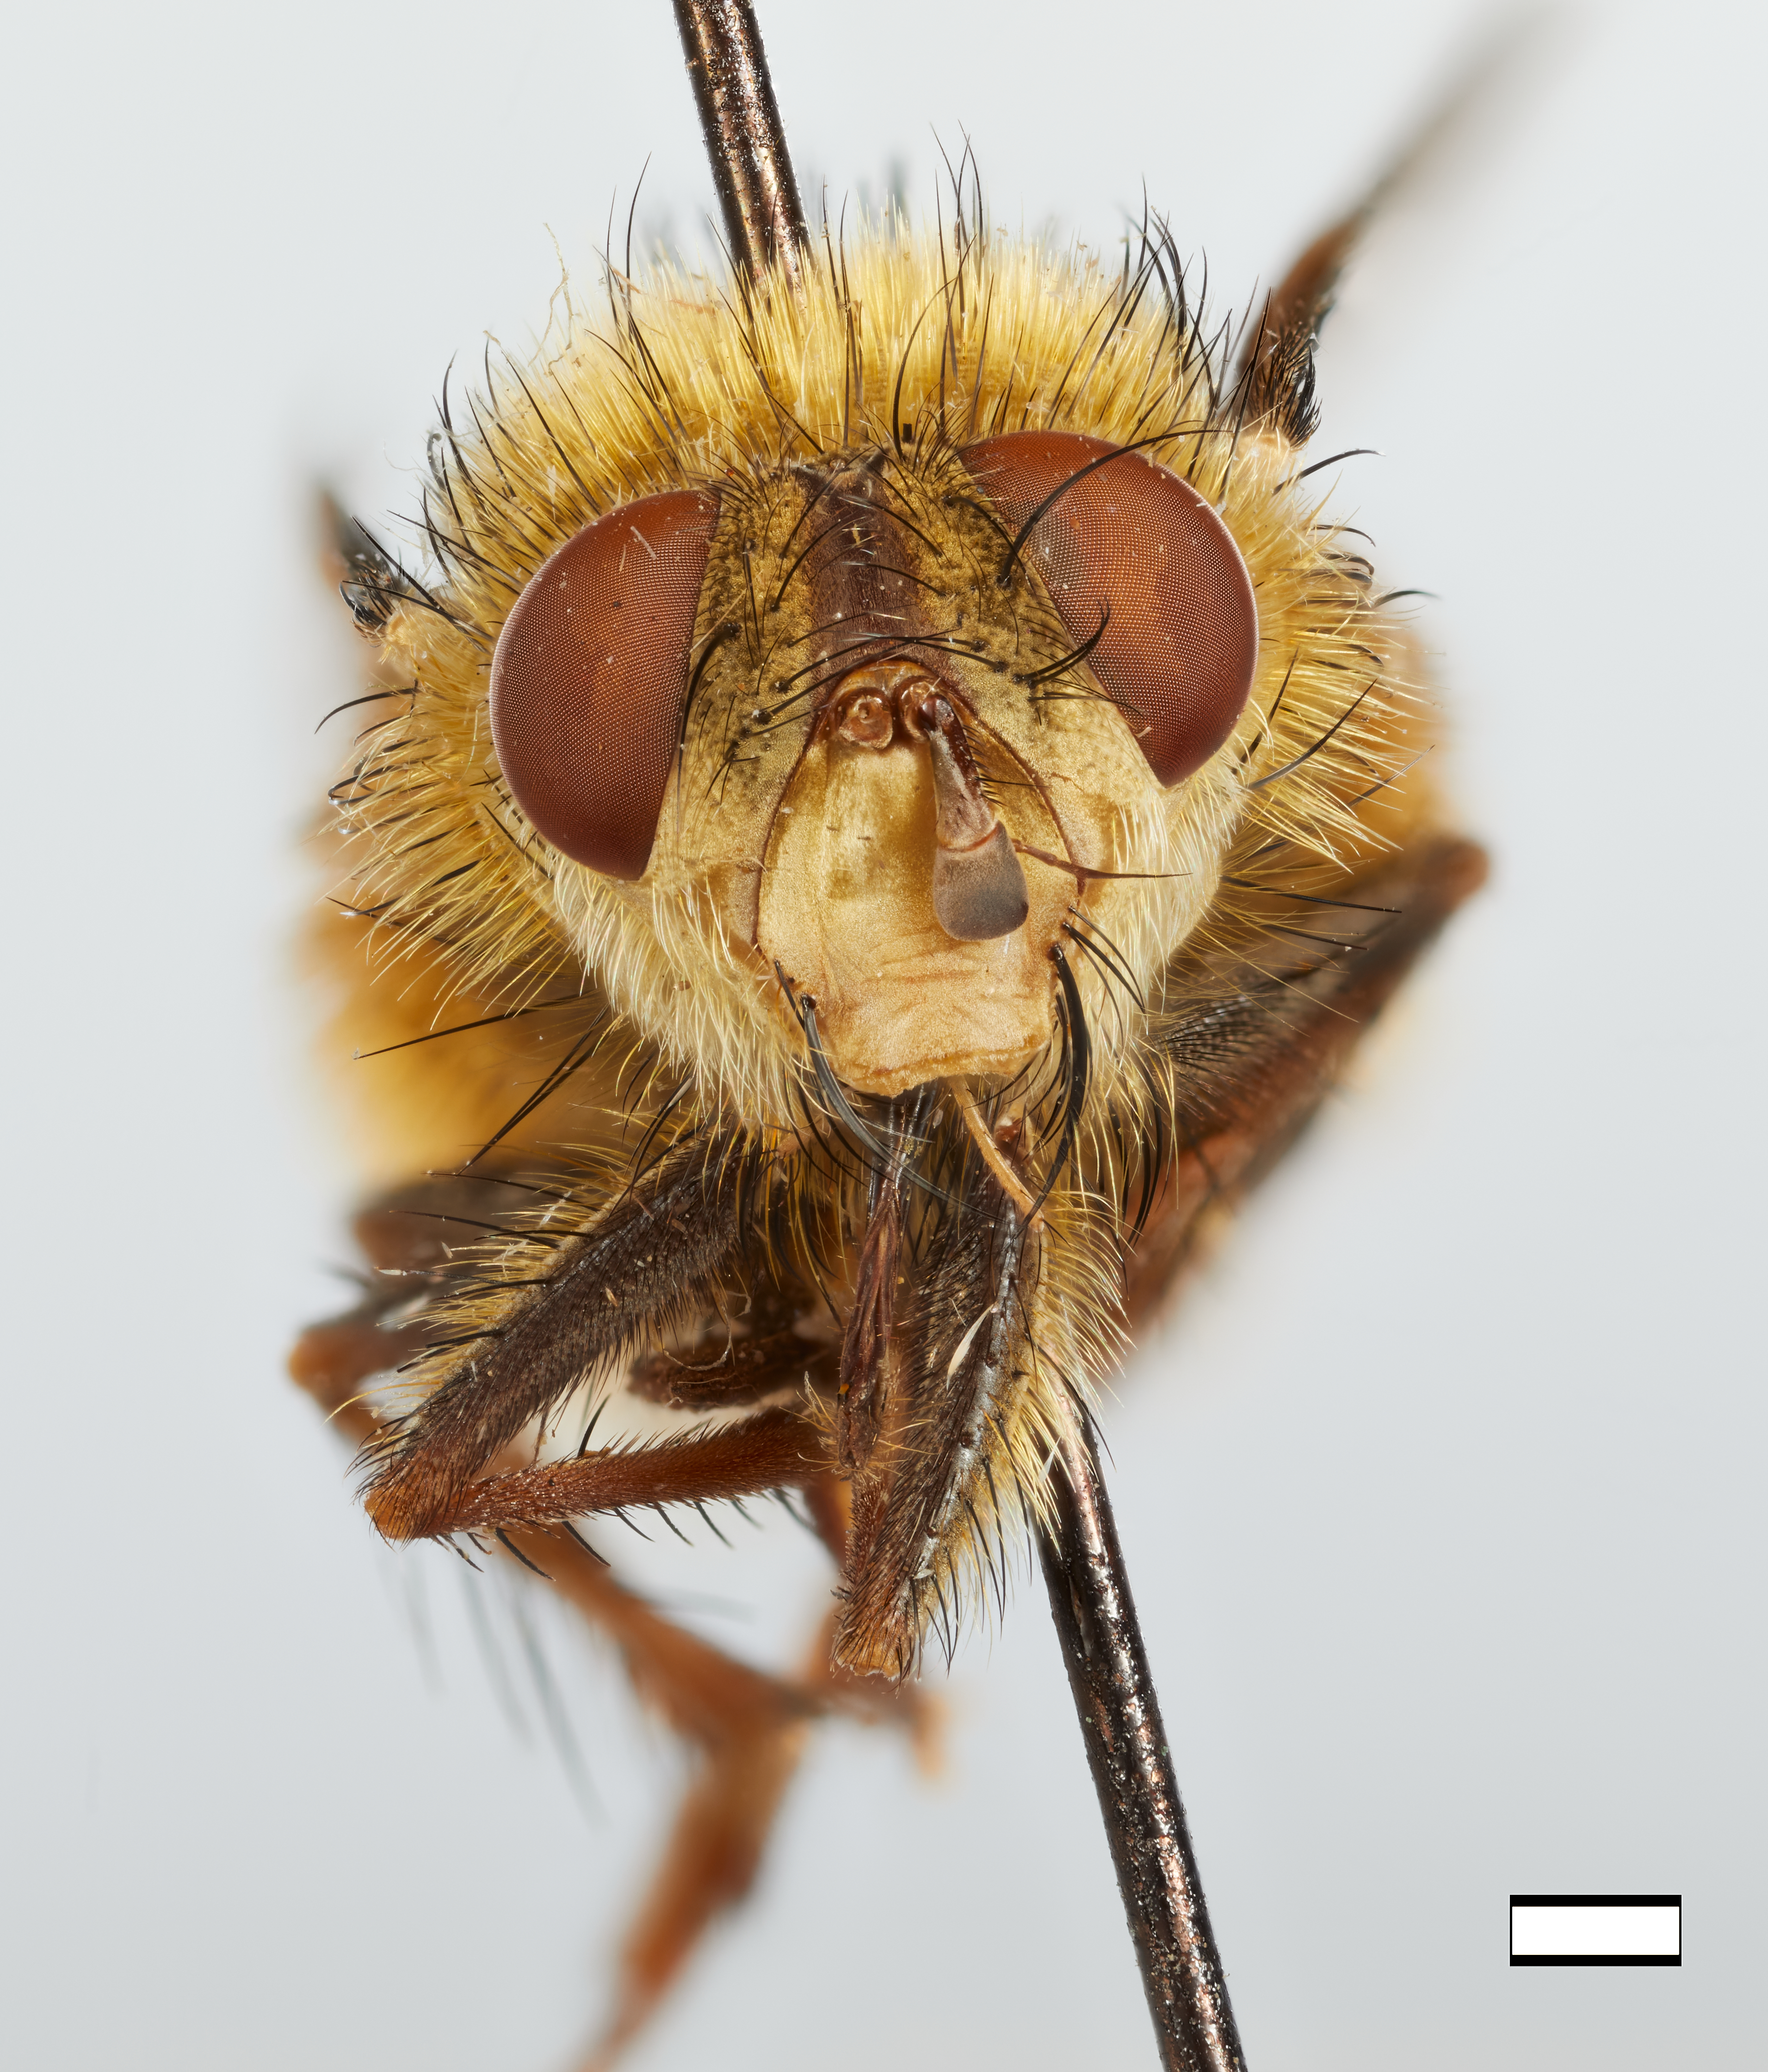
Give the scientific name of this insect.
Servilliopsis buccata
